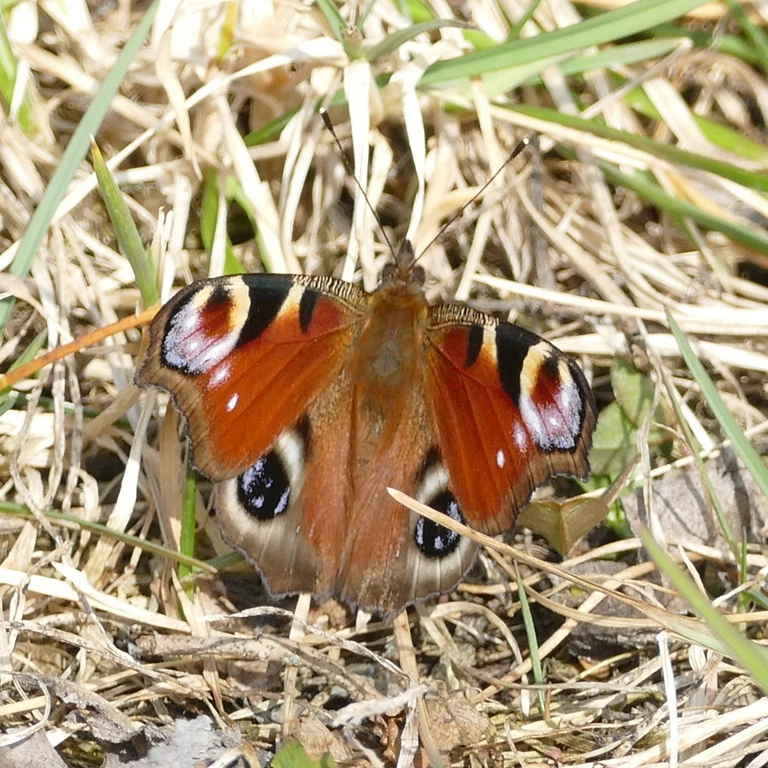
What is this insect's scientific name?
Aglais io
